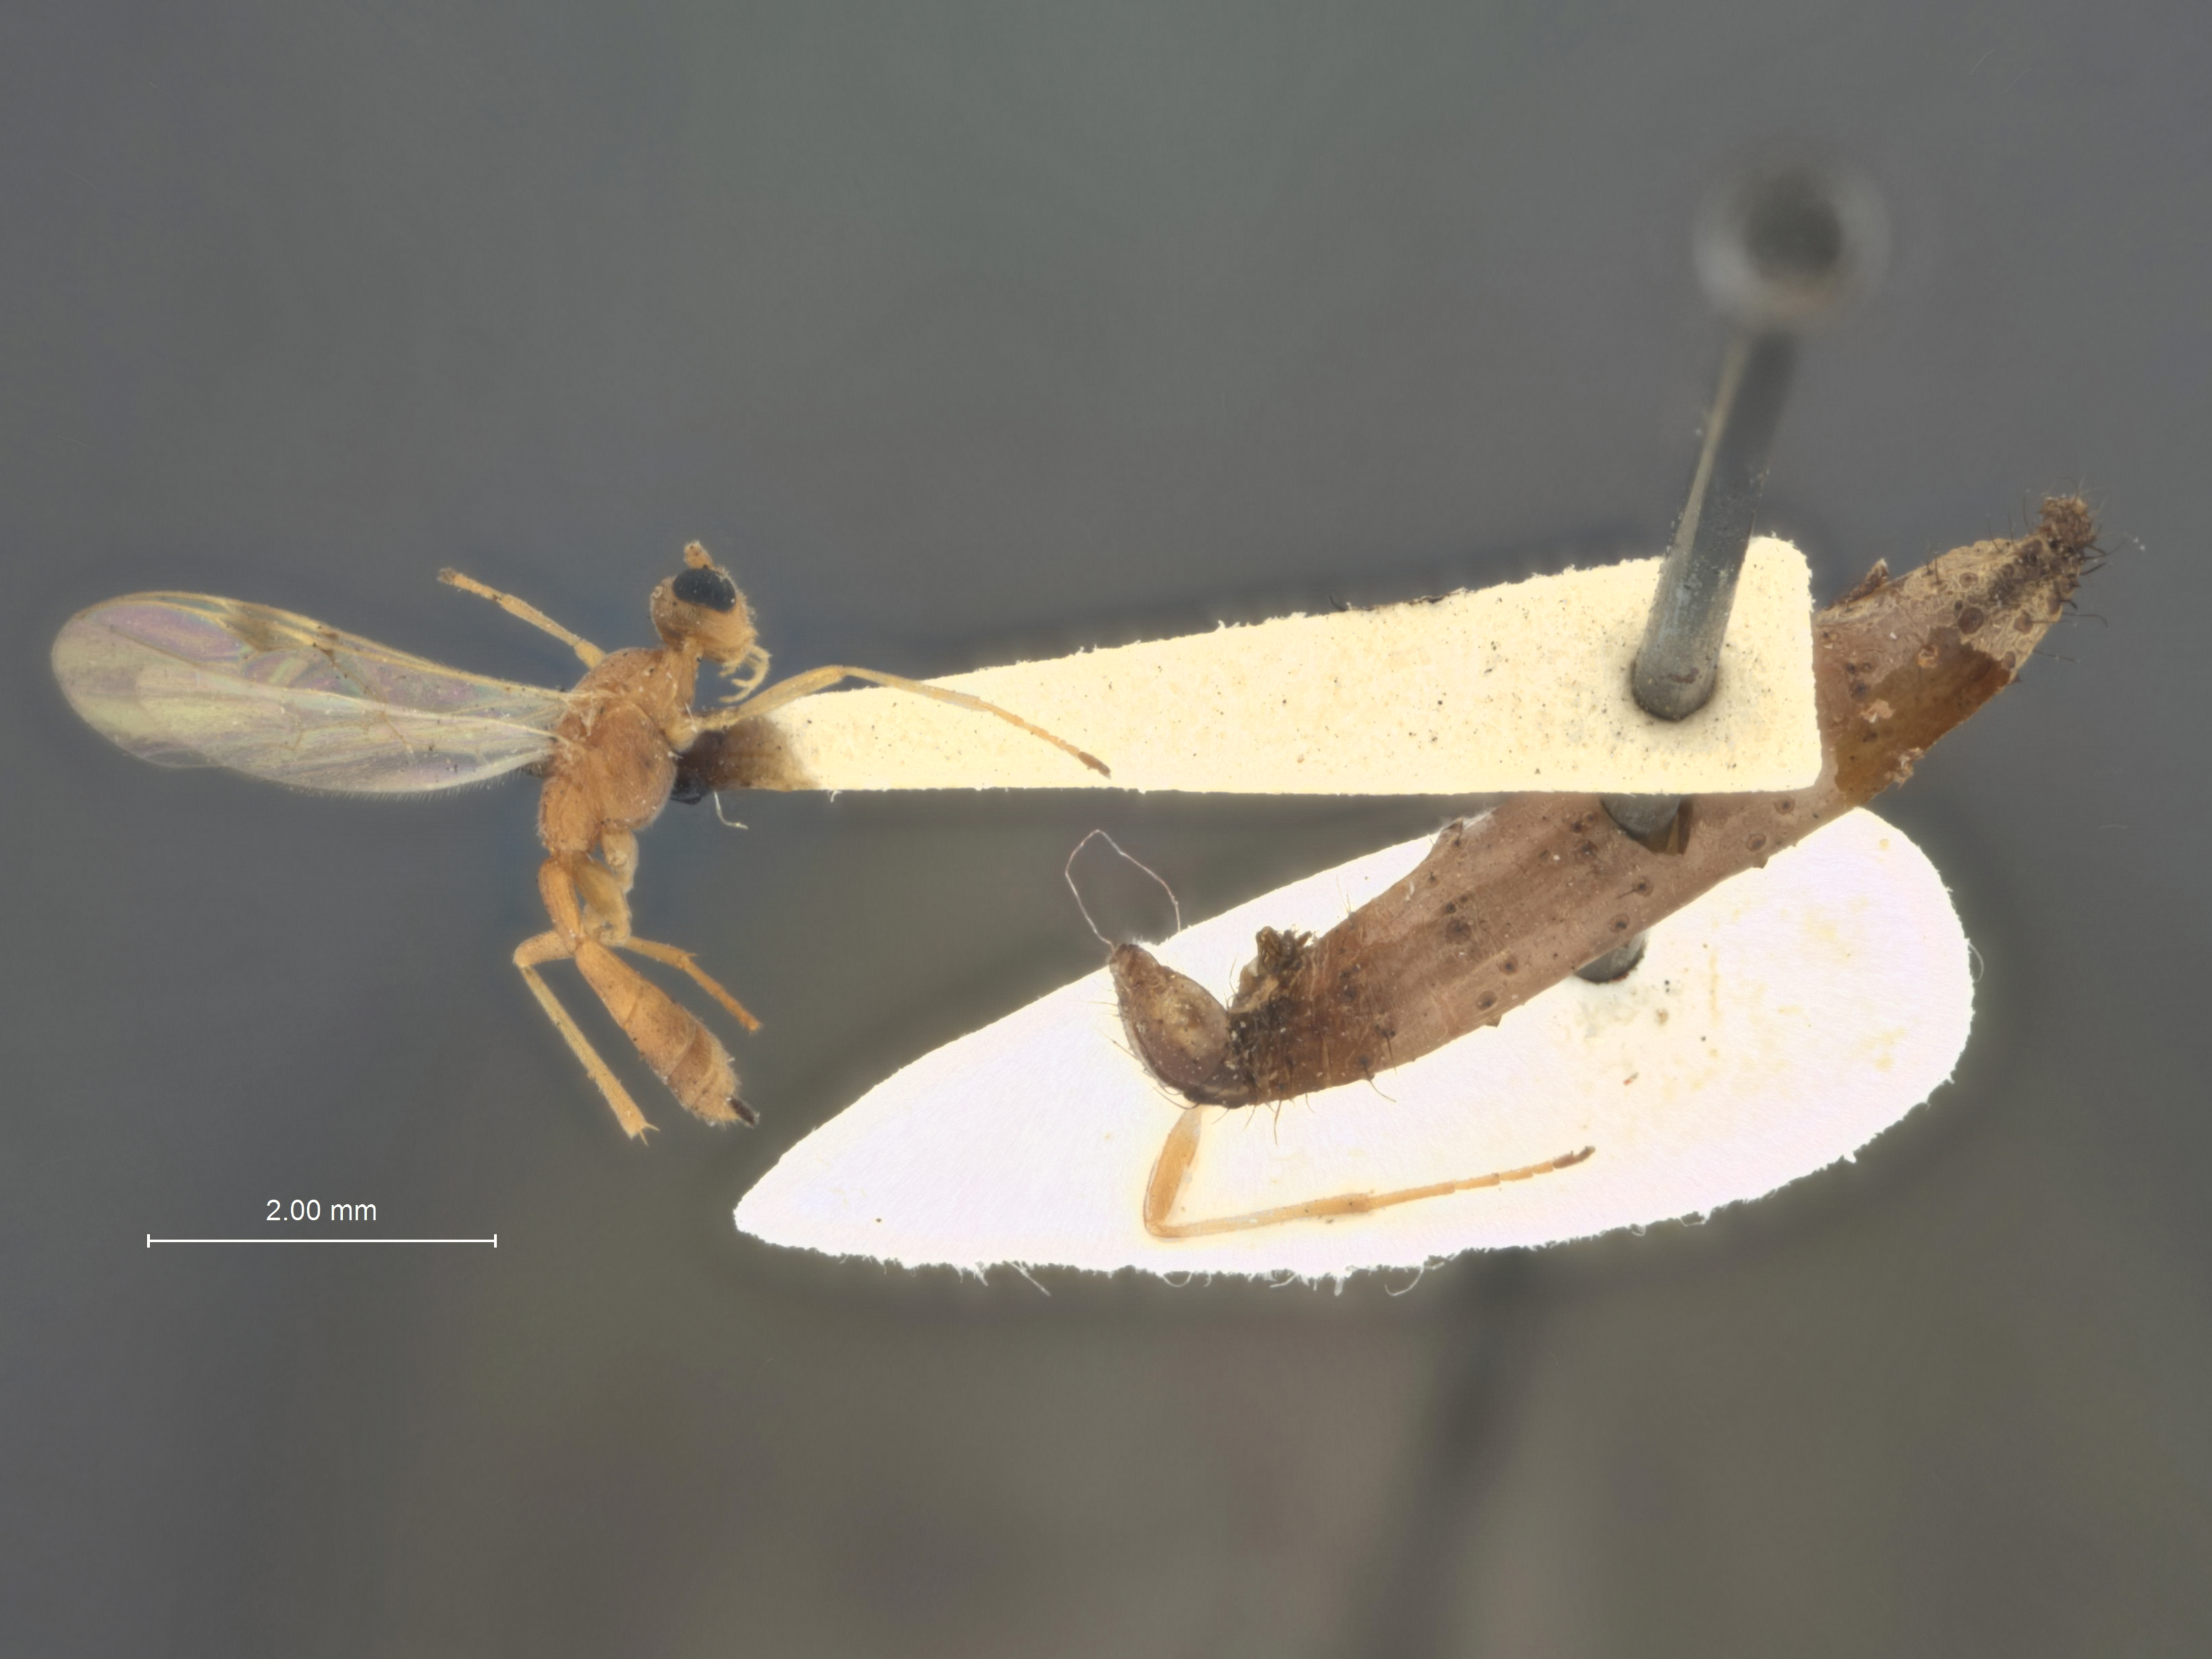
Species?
Rogas laphygmae
